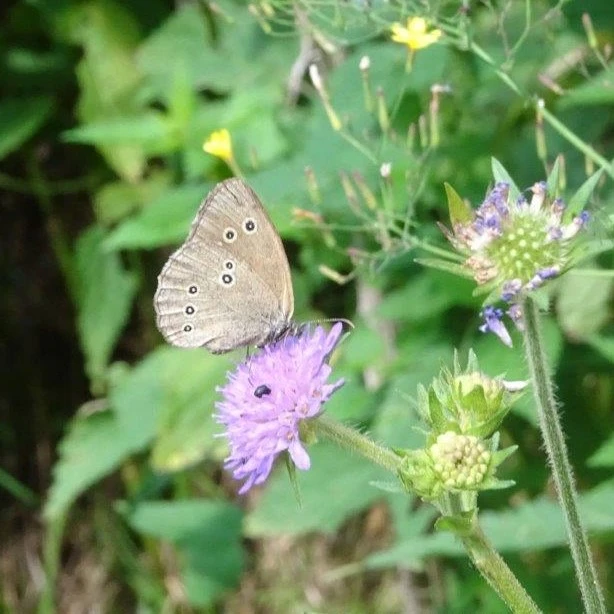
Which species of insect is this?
Aphantopus hyperantus
